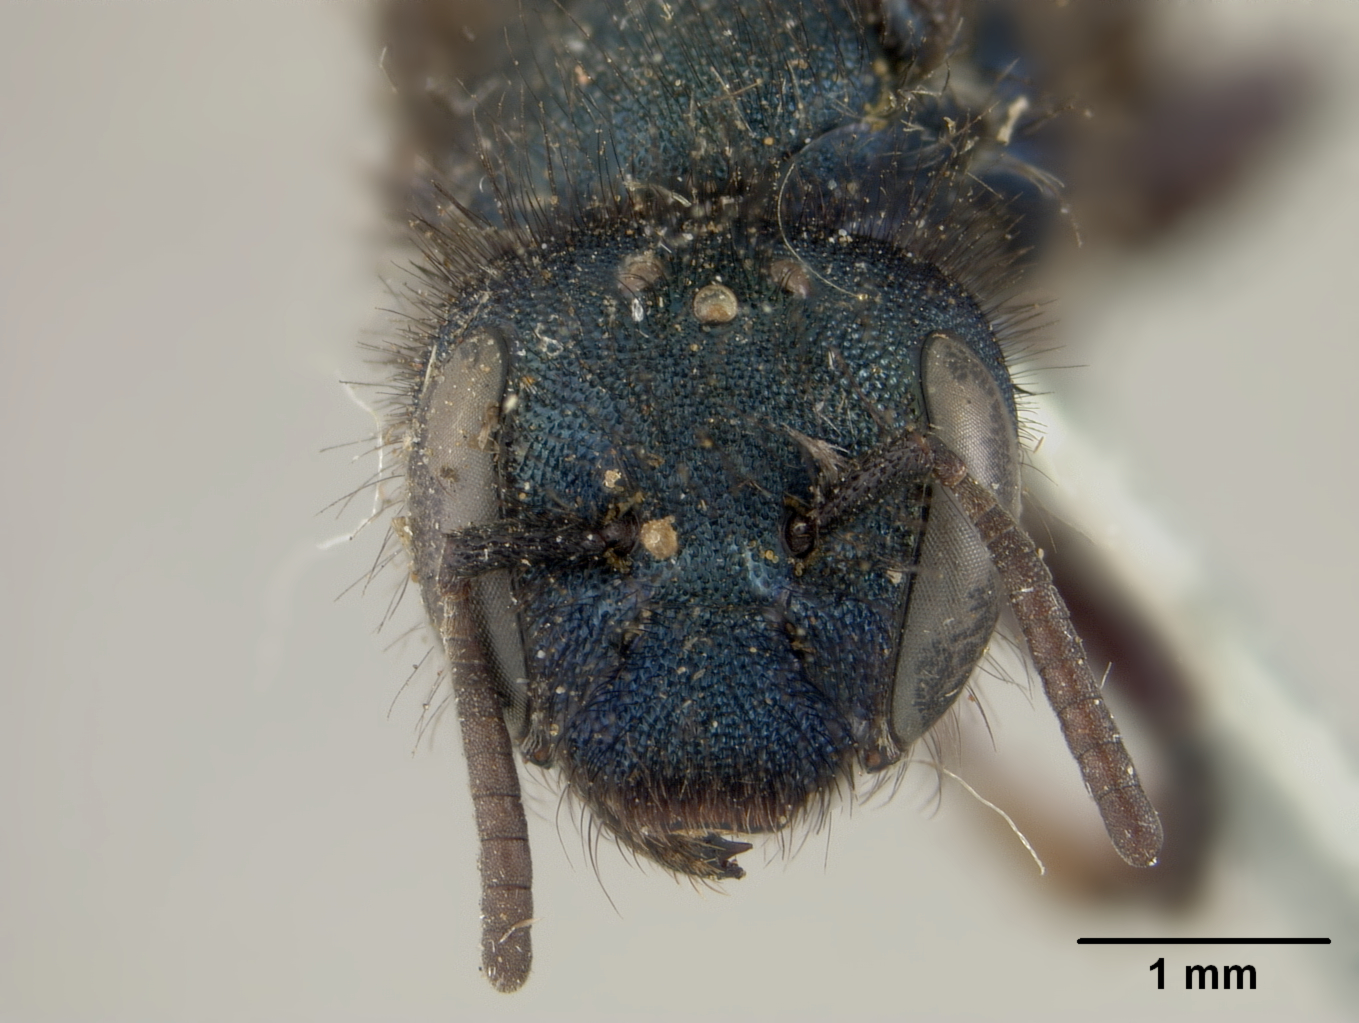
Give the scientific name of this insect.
Osmia tristella
